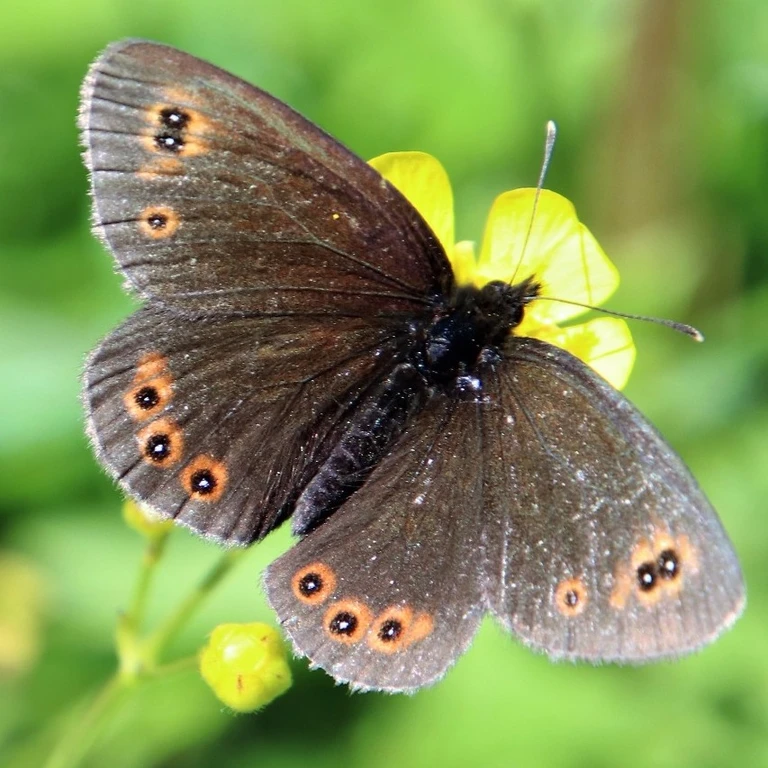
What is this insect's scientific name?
Erebia medusa
